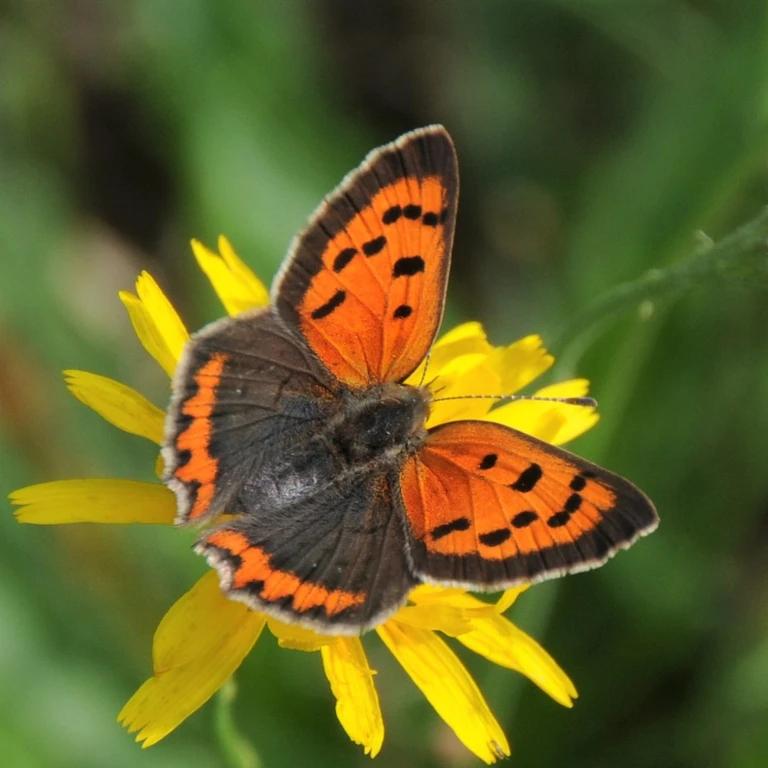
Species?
Lycaena phlaeas
